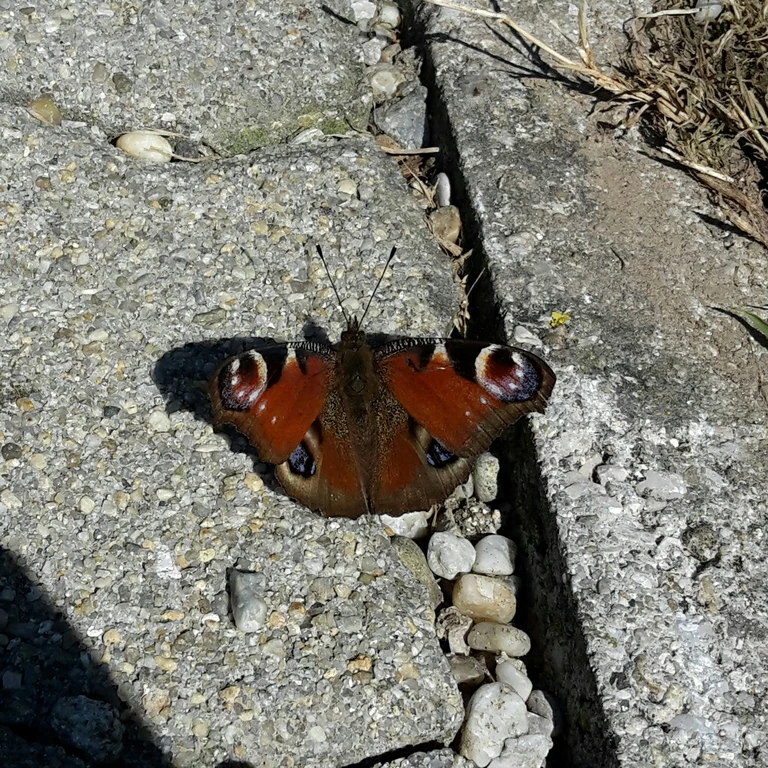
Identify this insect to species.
Aglais io
